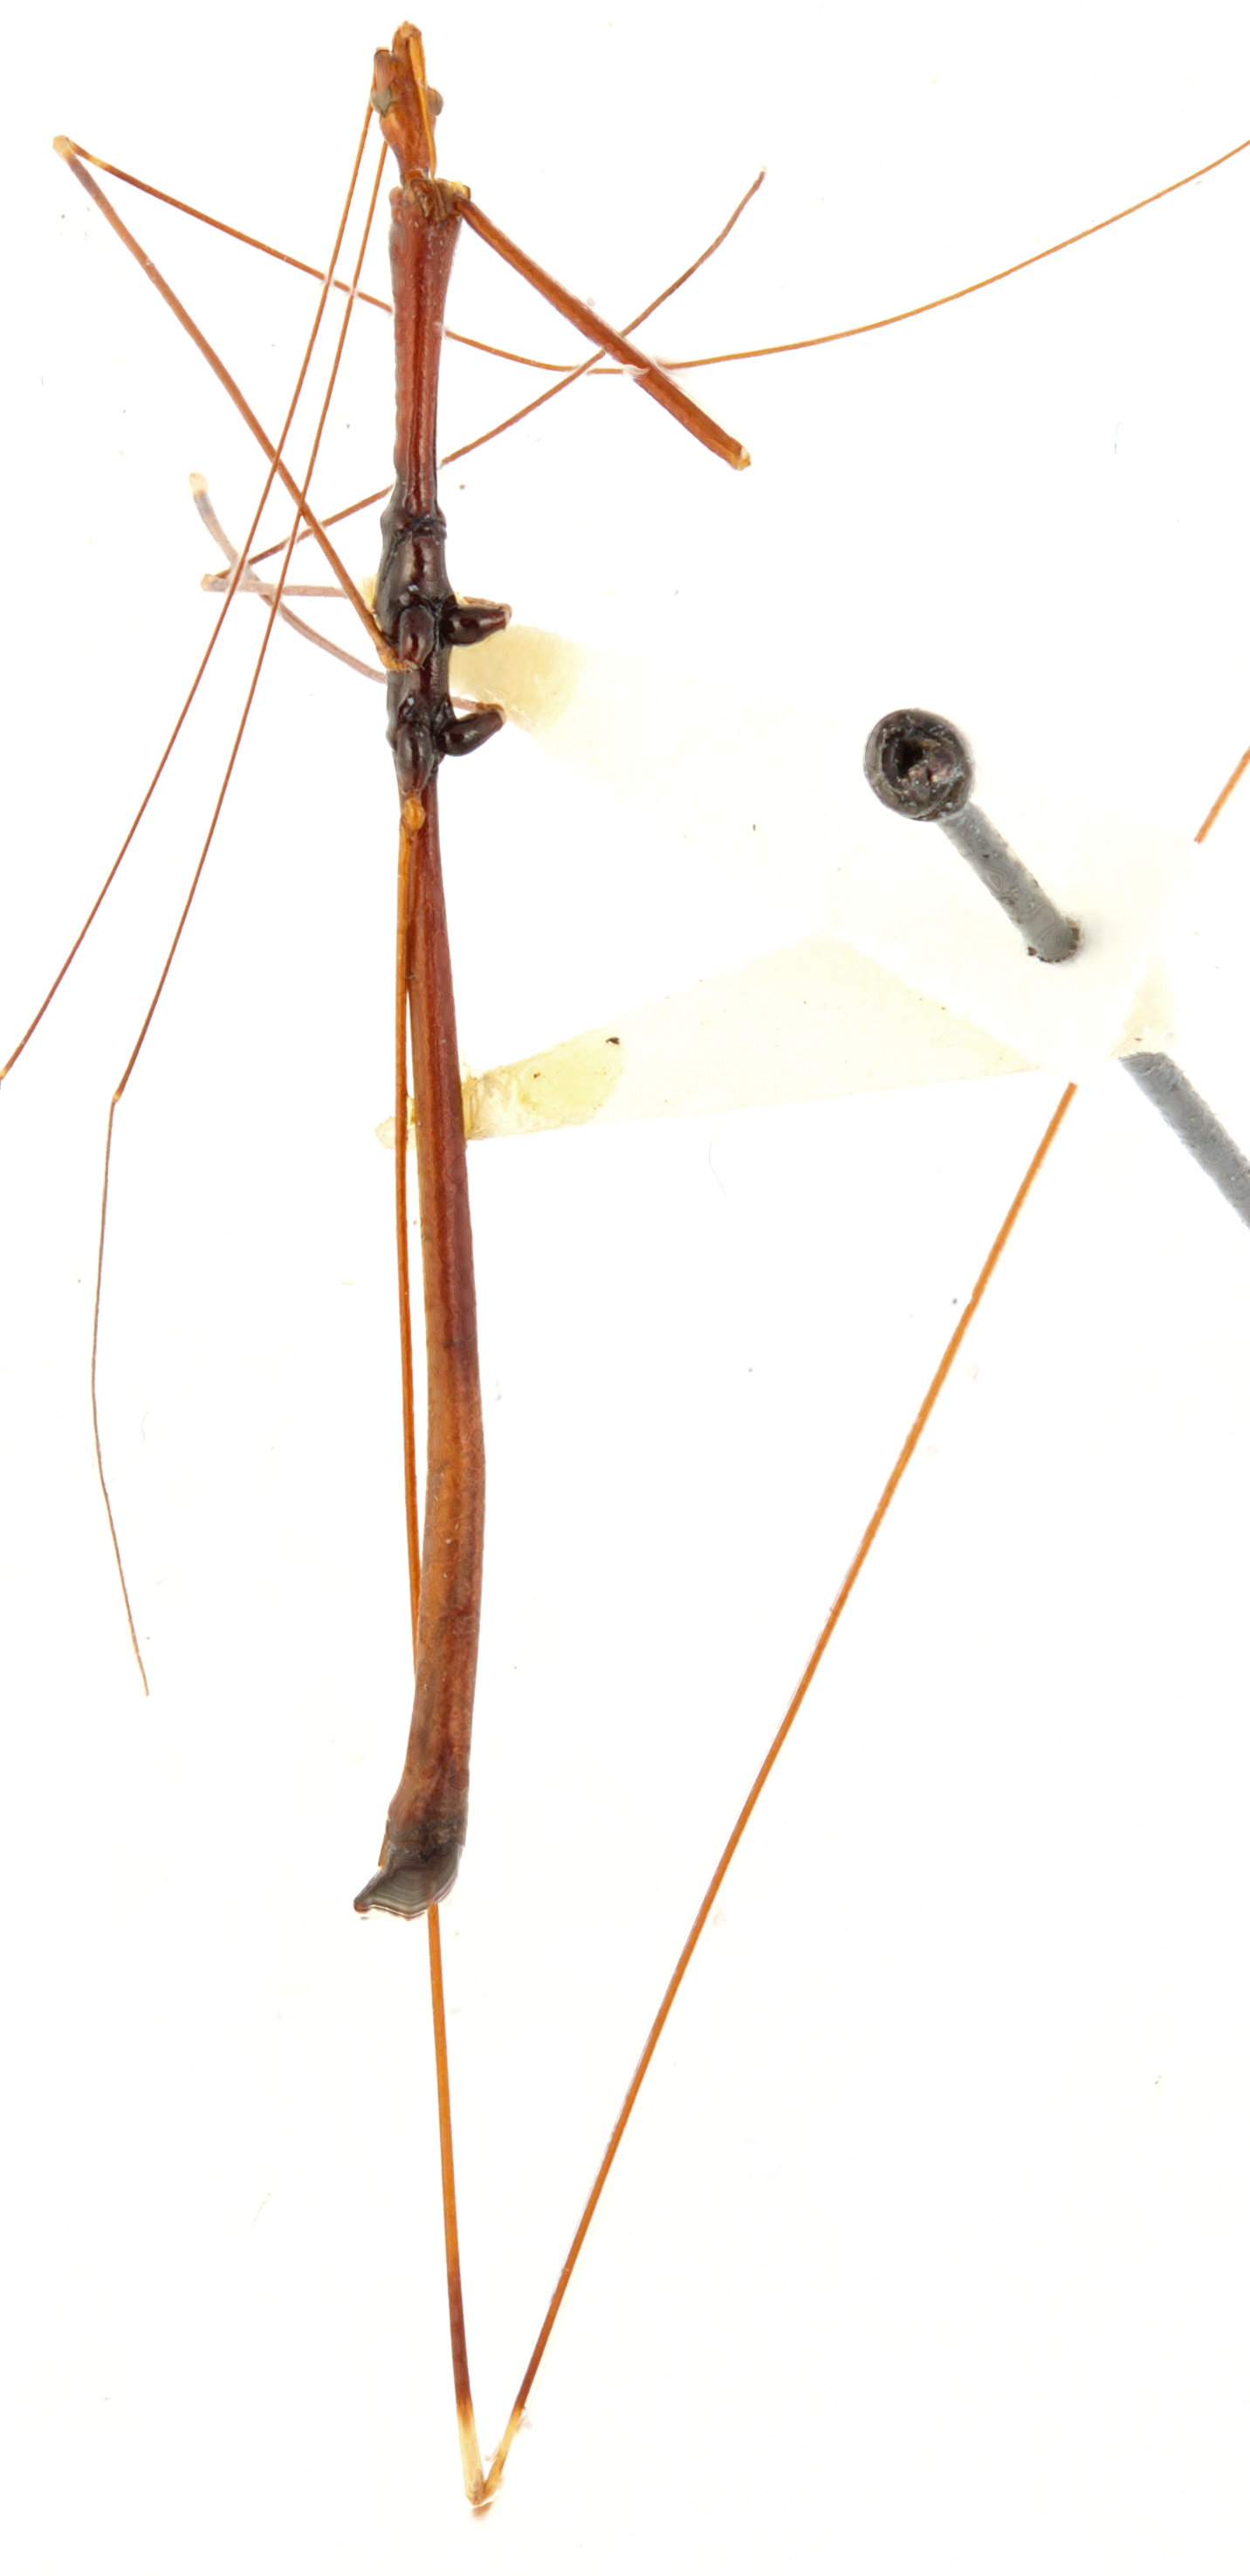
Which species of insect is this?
Gardena cuneatus
